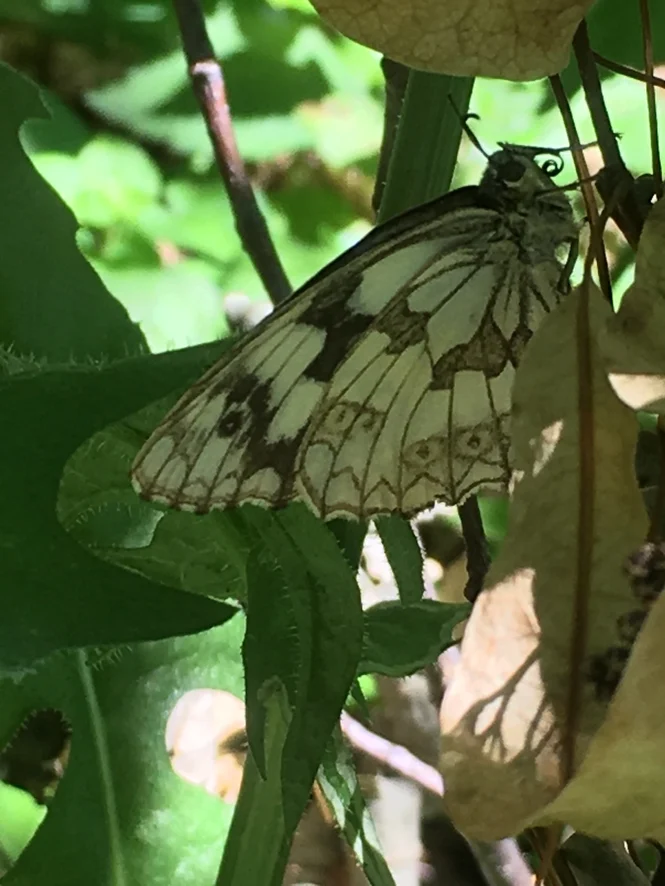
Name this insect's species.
Melanargia galathea
